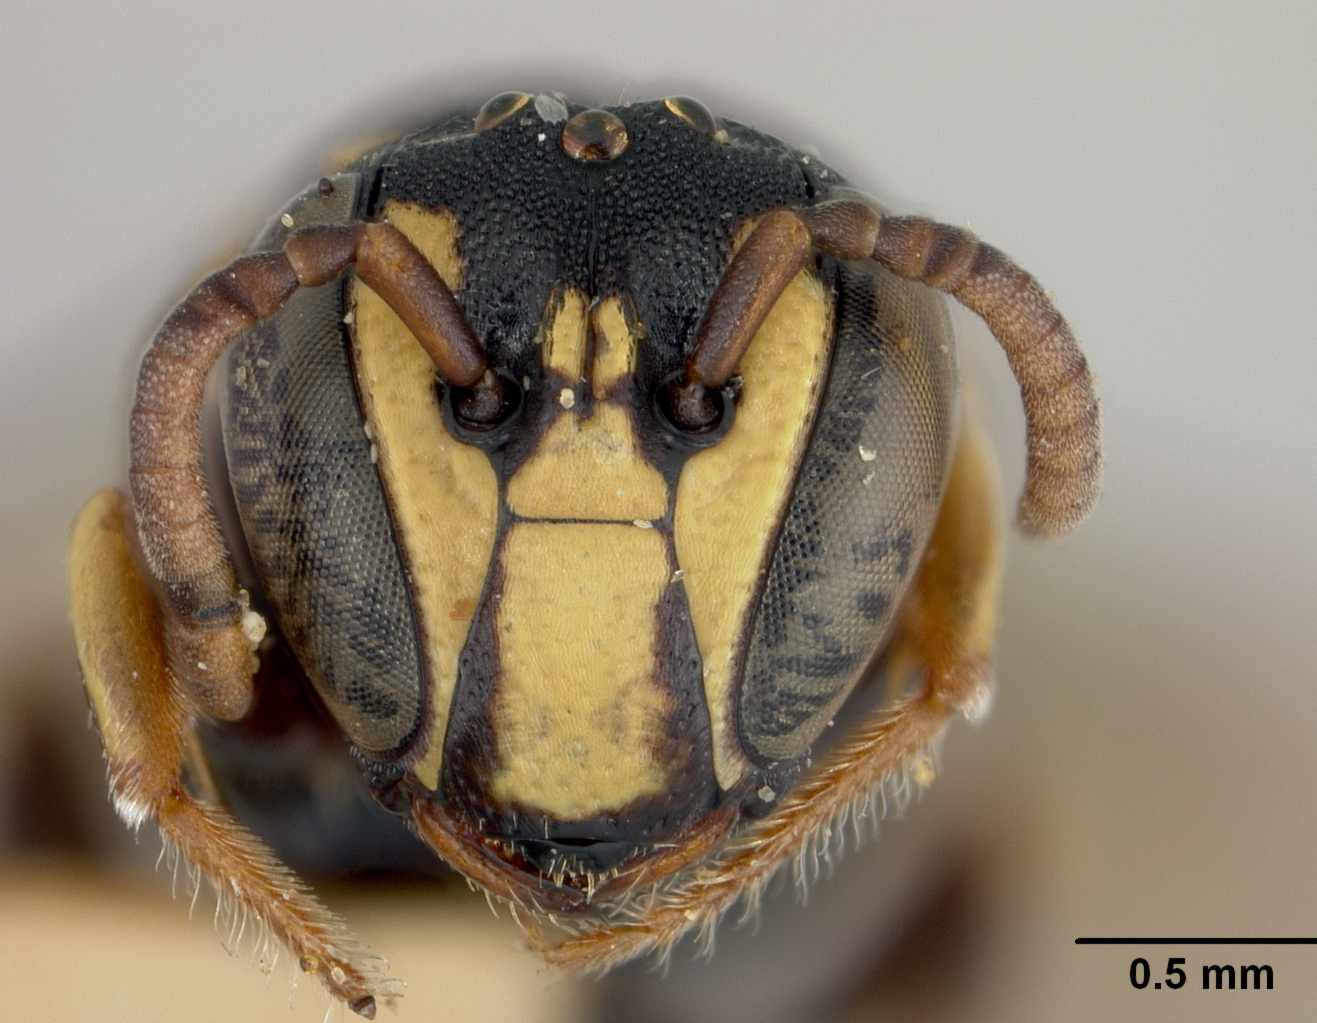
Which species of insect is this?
Prosopis flavohumeralis
